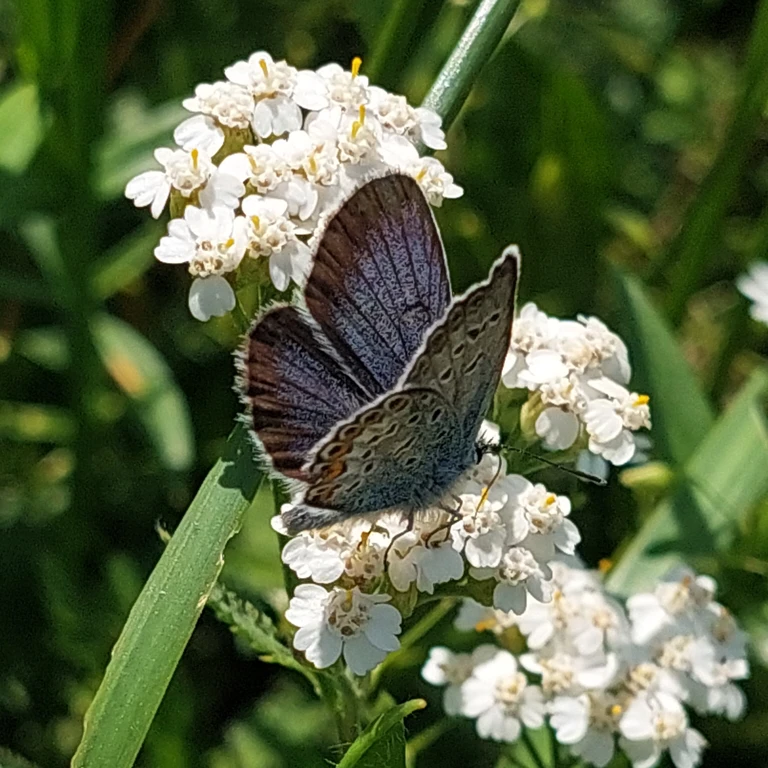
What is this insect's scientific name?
Plebejus argus
